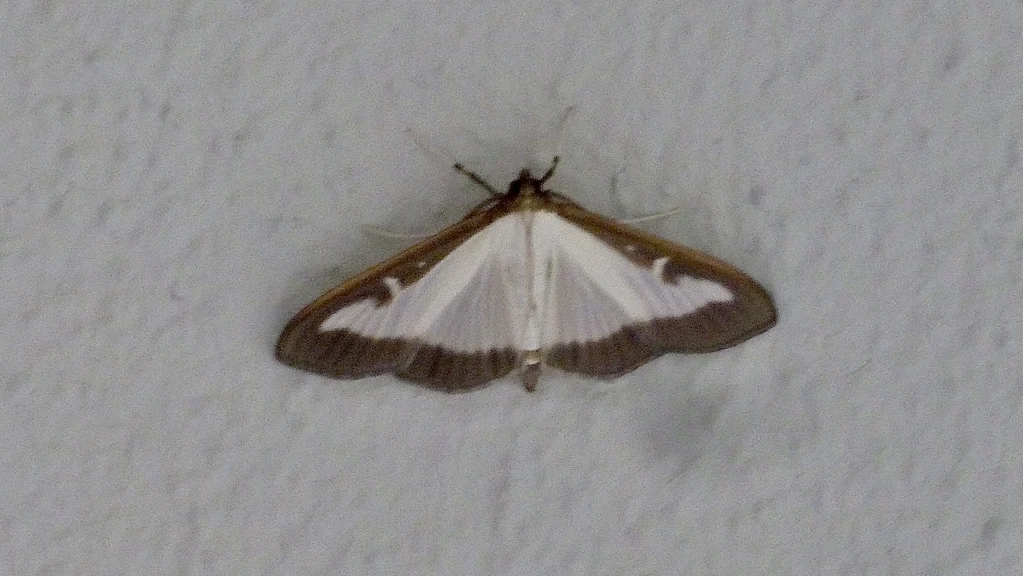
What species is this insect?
Cydalima perspectalis
